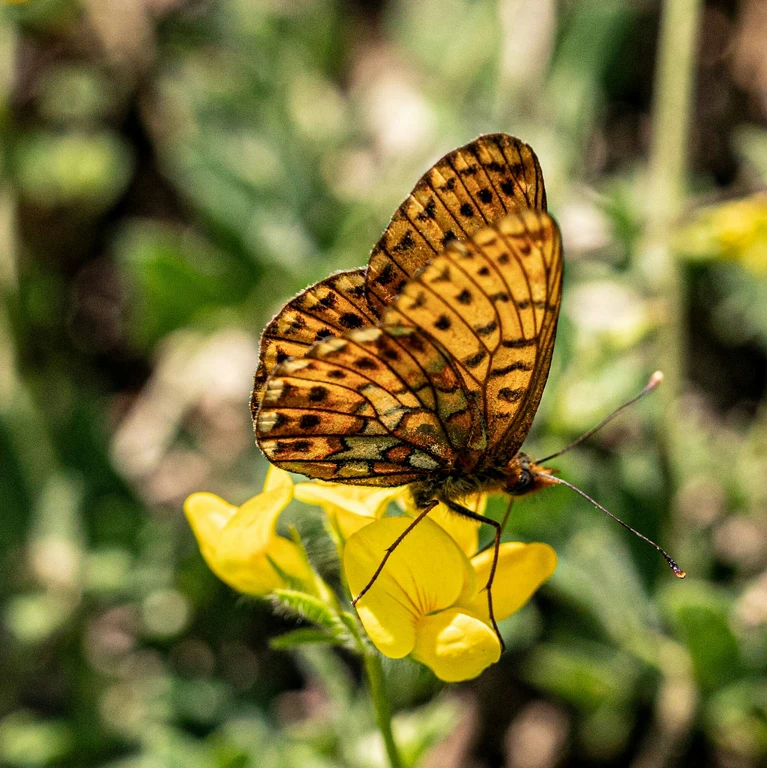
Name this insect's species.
Boloria euphrosyne (also Clossiana euphrosyne)
